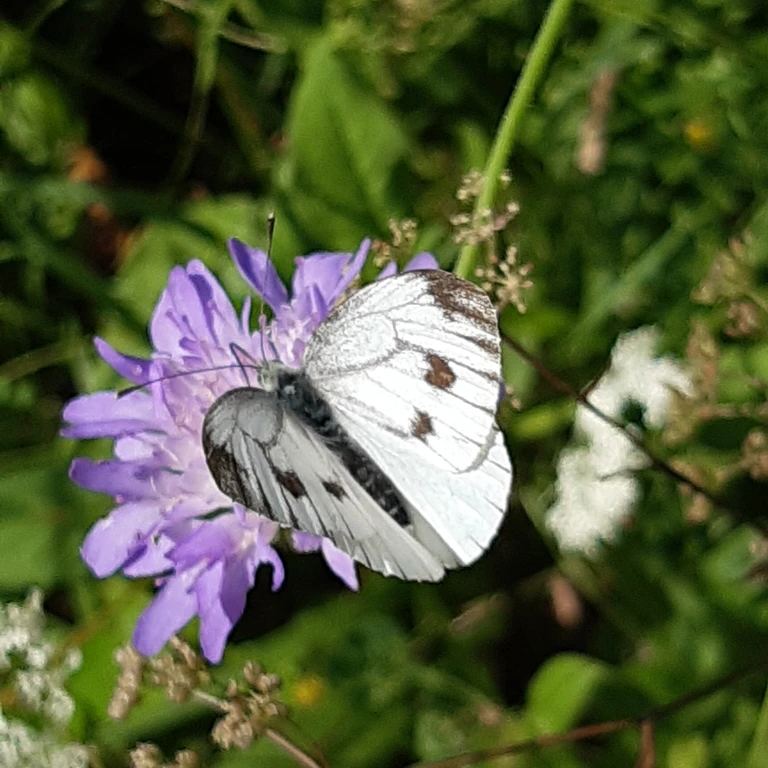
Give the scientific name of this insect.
Pieris napi
